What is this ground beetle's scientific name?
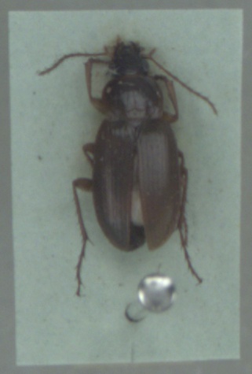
Calathus mollis
